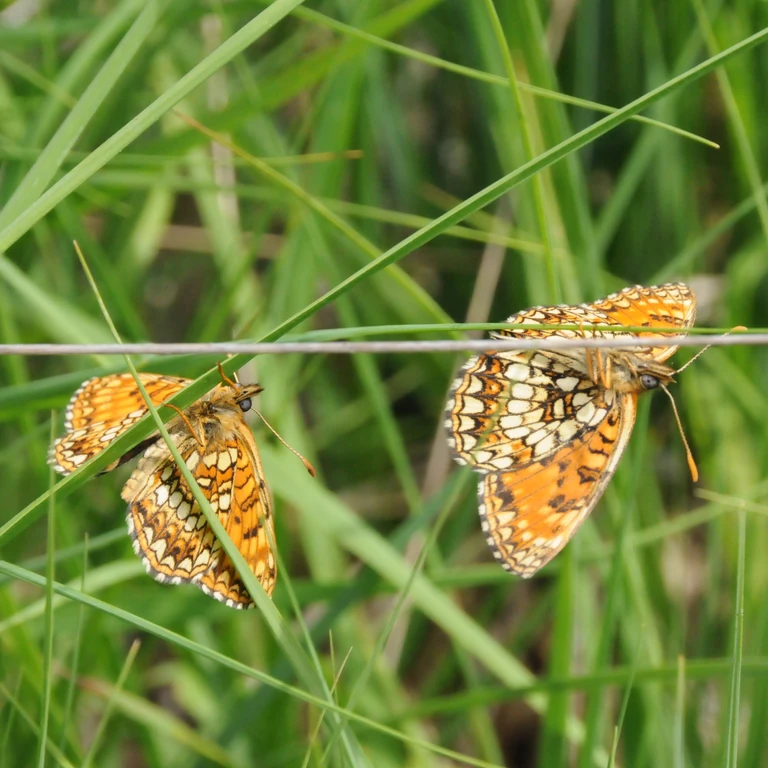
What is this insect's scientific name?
Melitaea diamina
